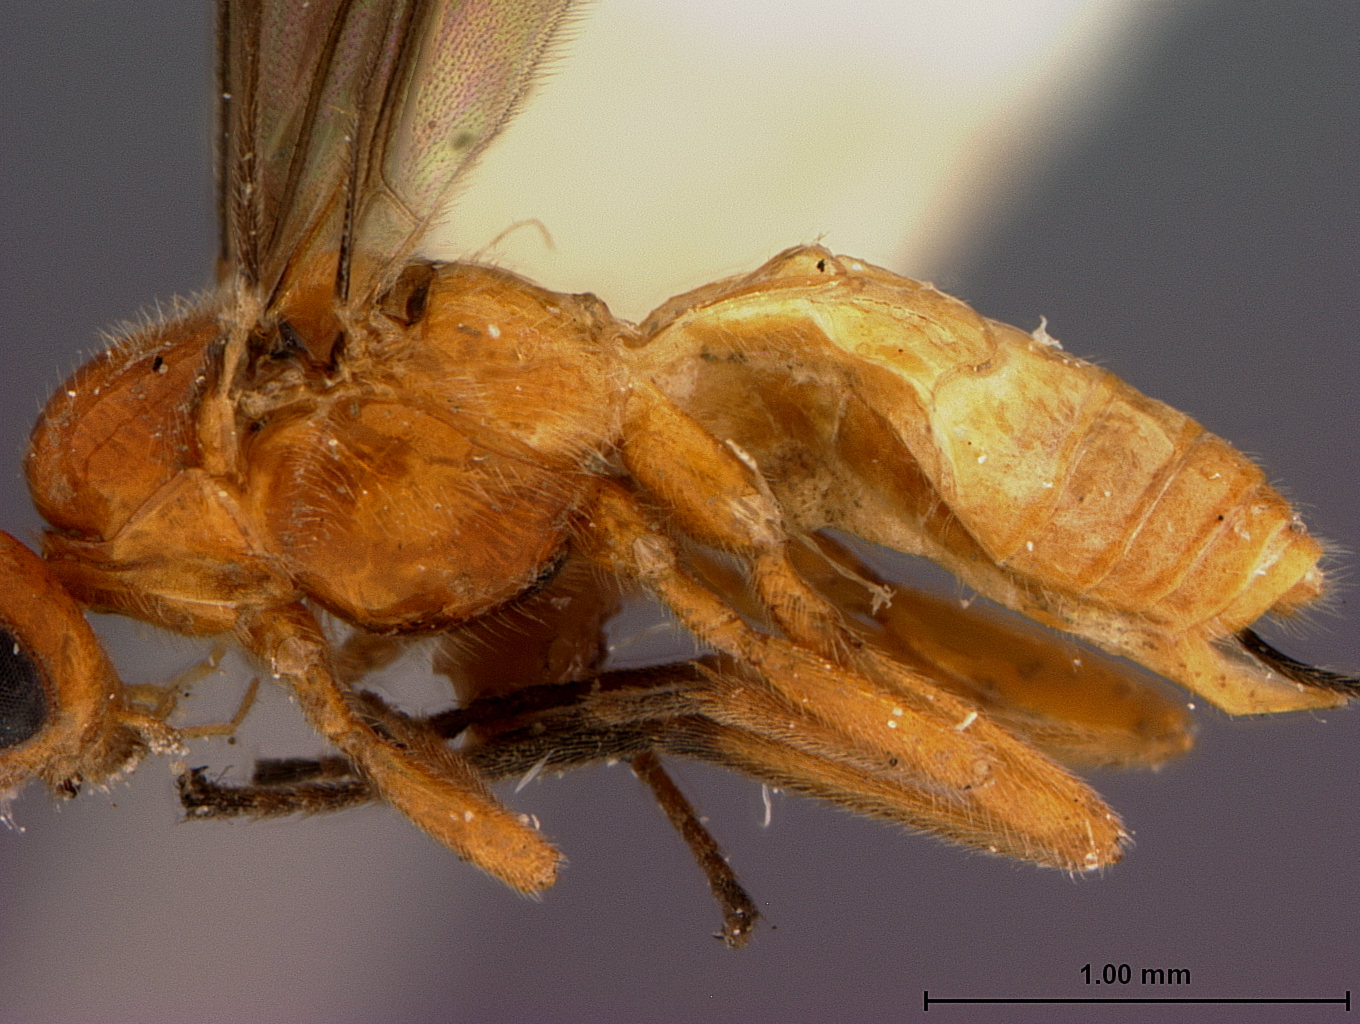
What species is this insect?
Bracon cajani
